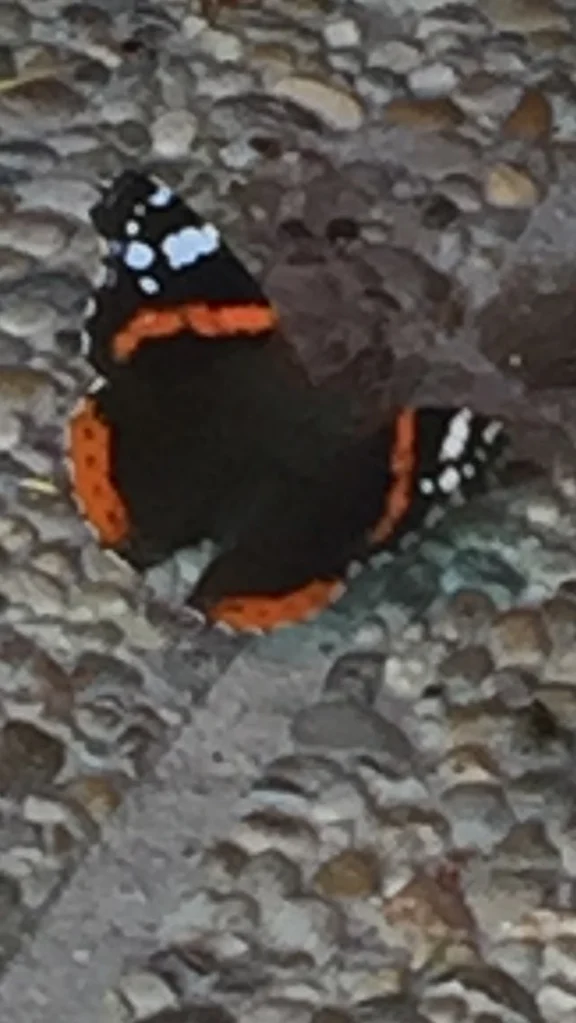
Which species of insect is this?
Vanessa atalanta
